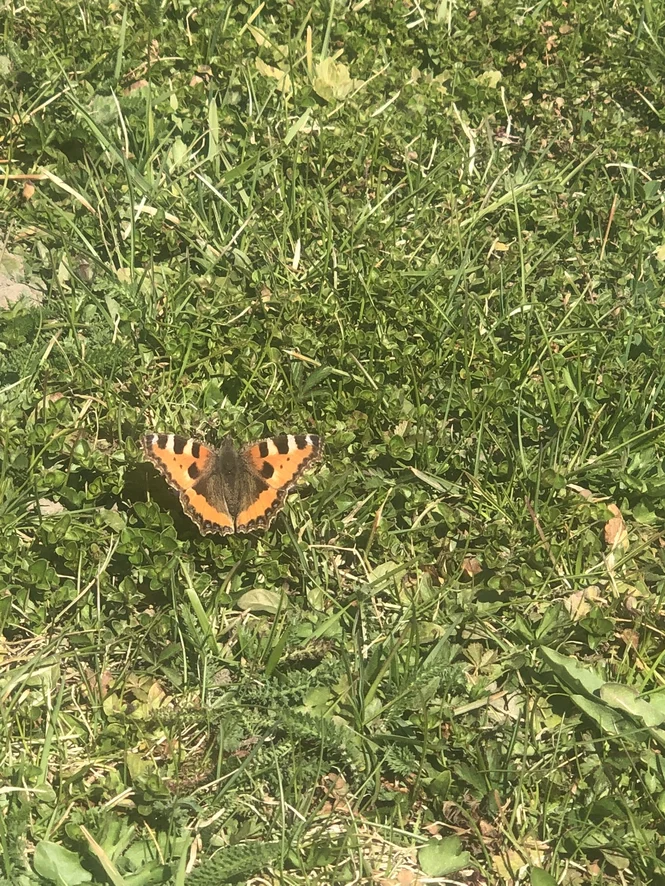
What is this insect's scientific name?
Aglais urticae
